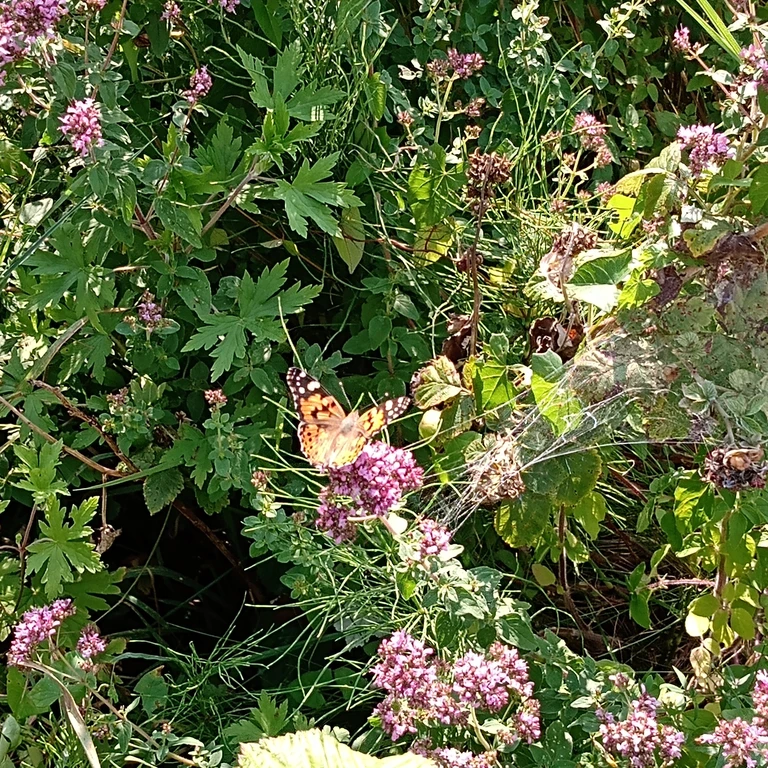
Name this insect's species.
Vanessa cardui
